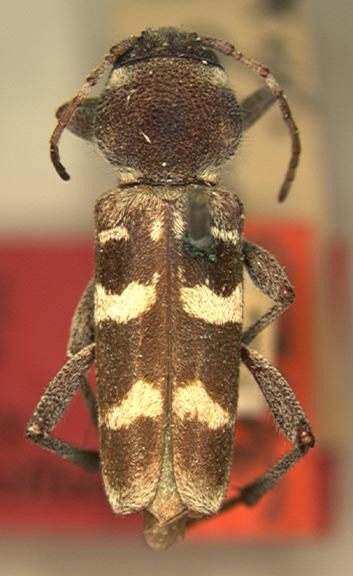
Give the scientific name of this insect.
Xylotrechus gemellus
